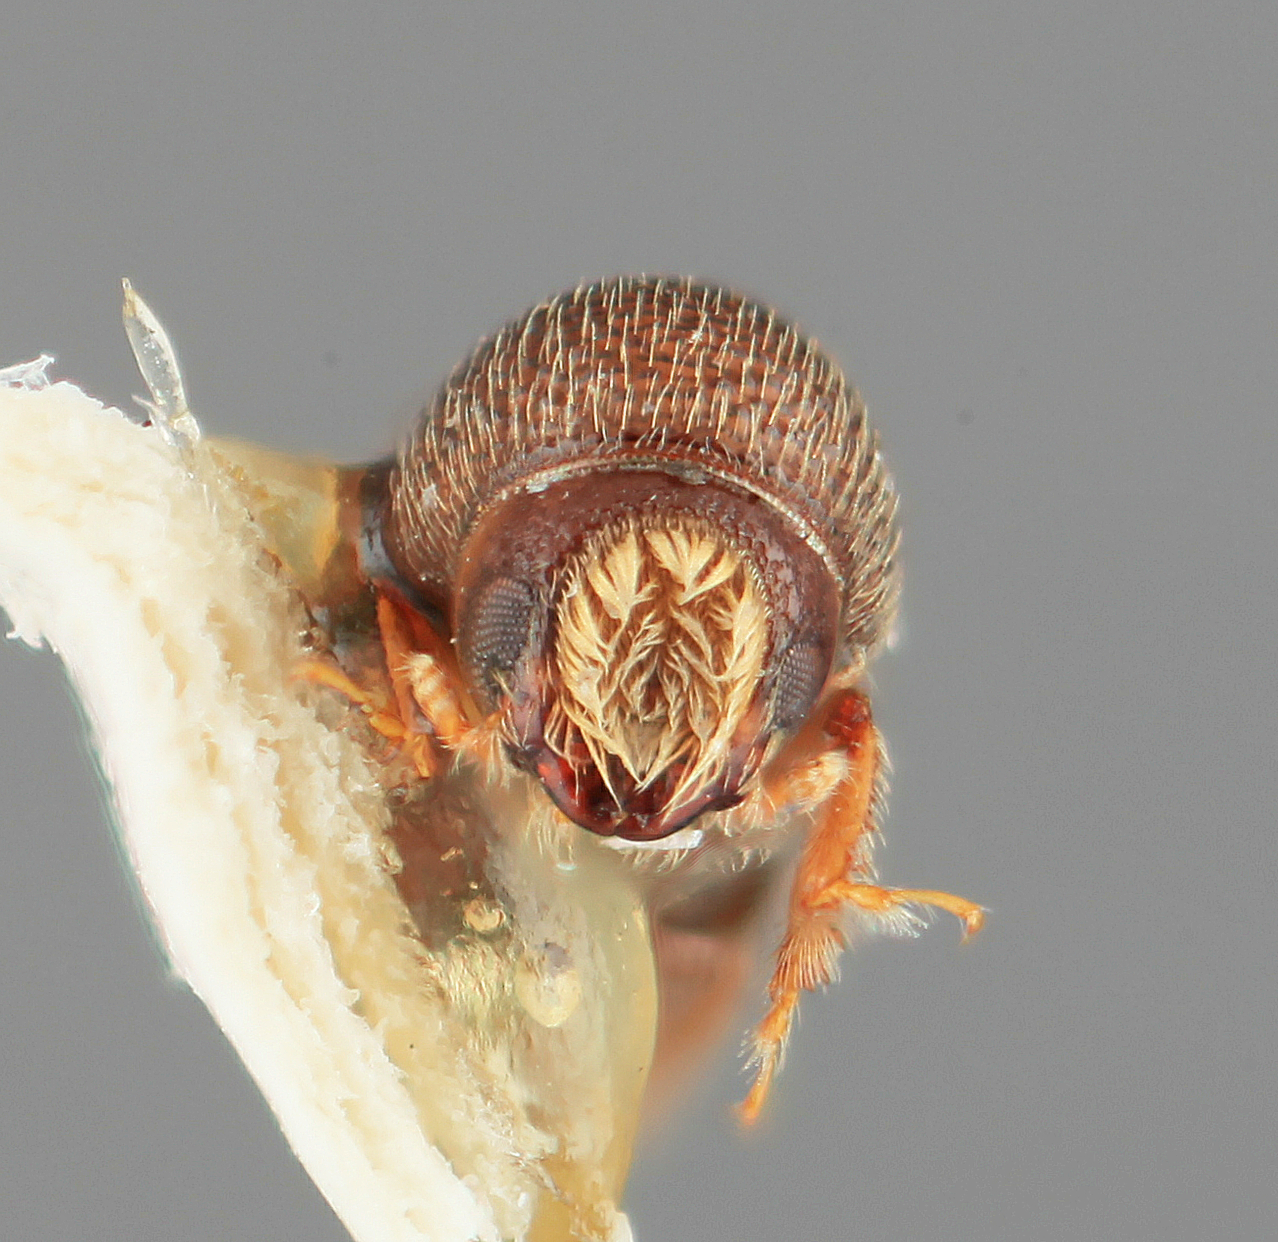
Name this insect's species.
Pityophthorus medialis
